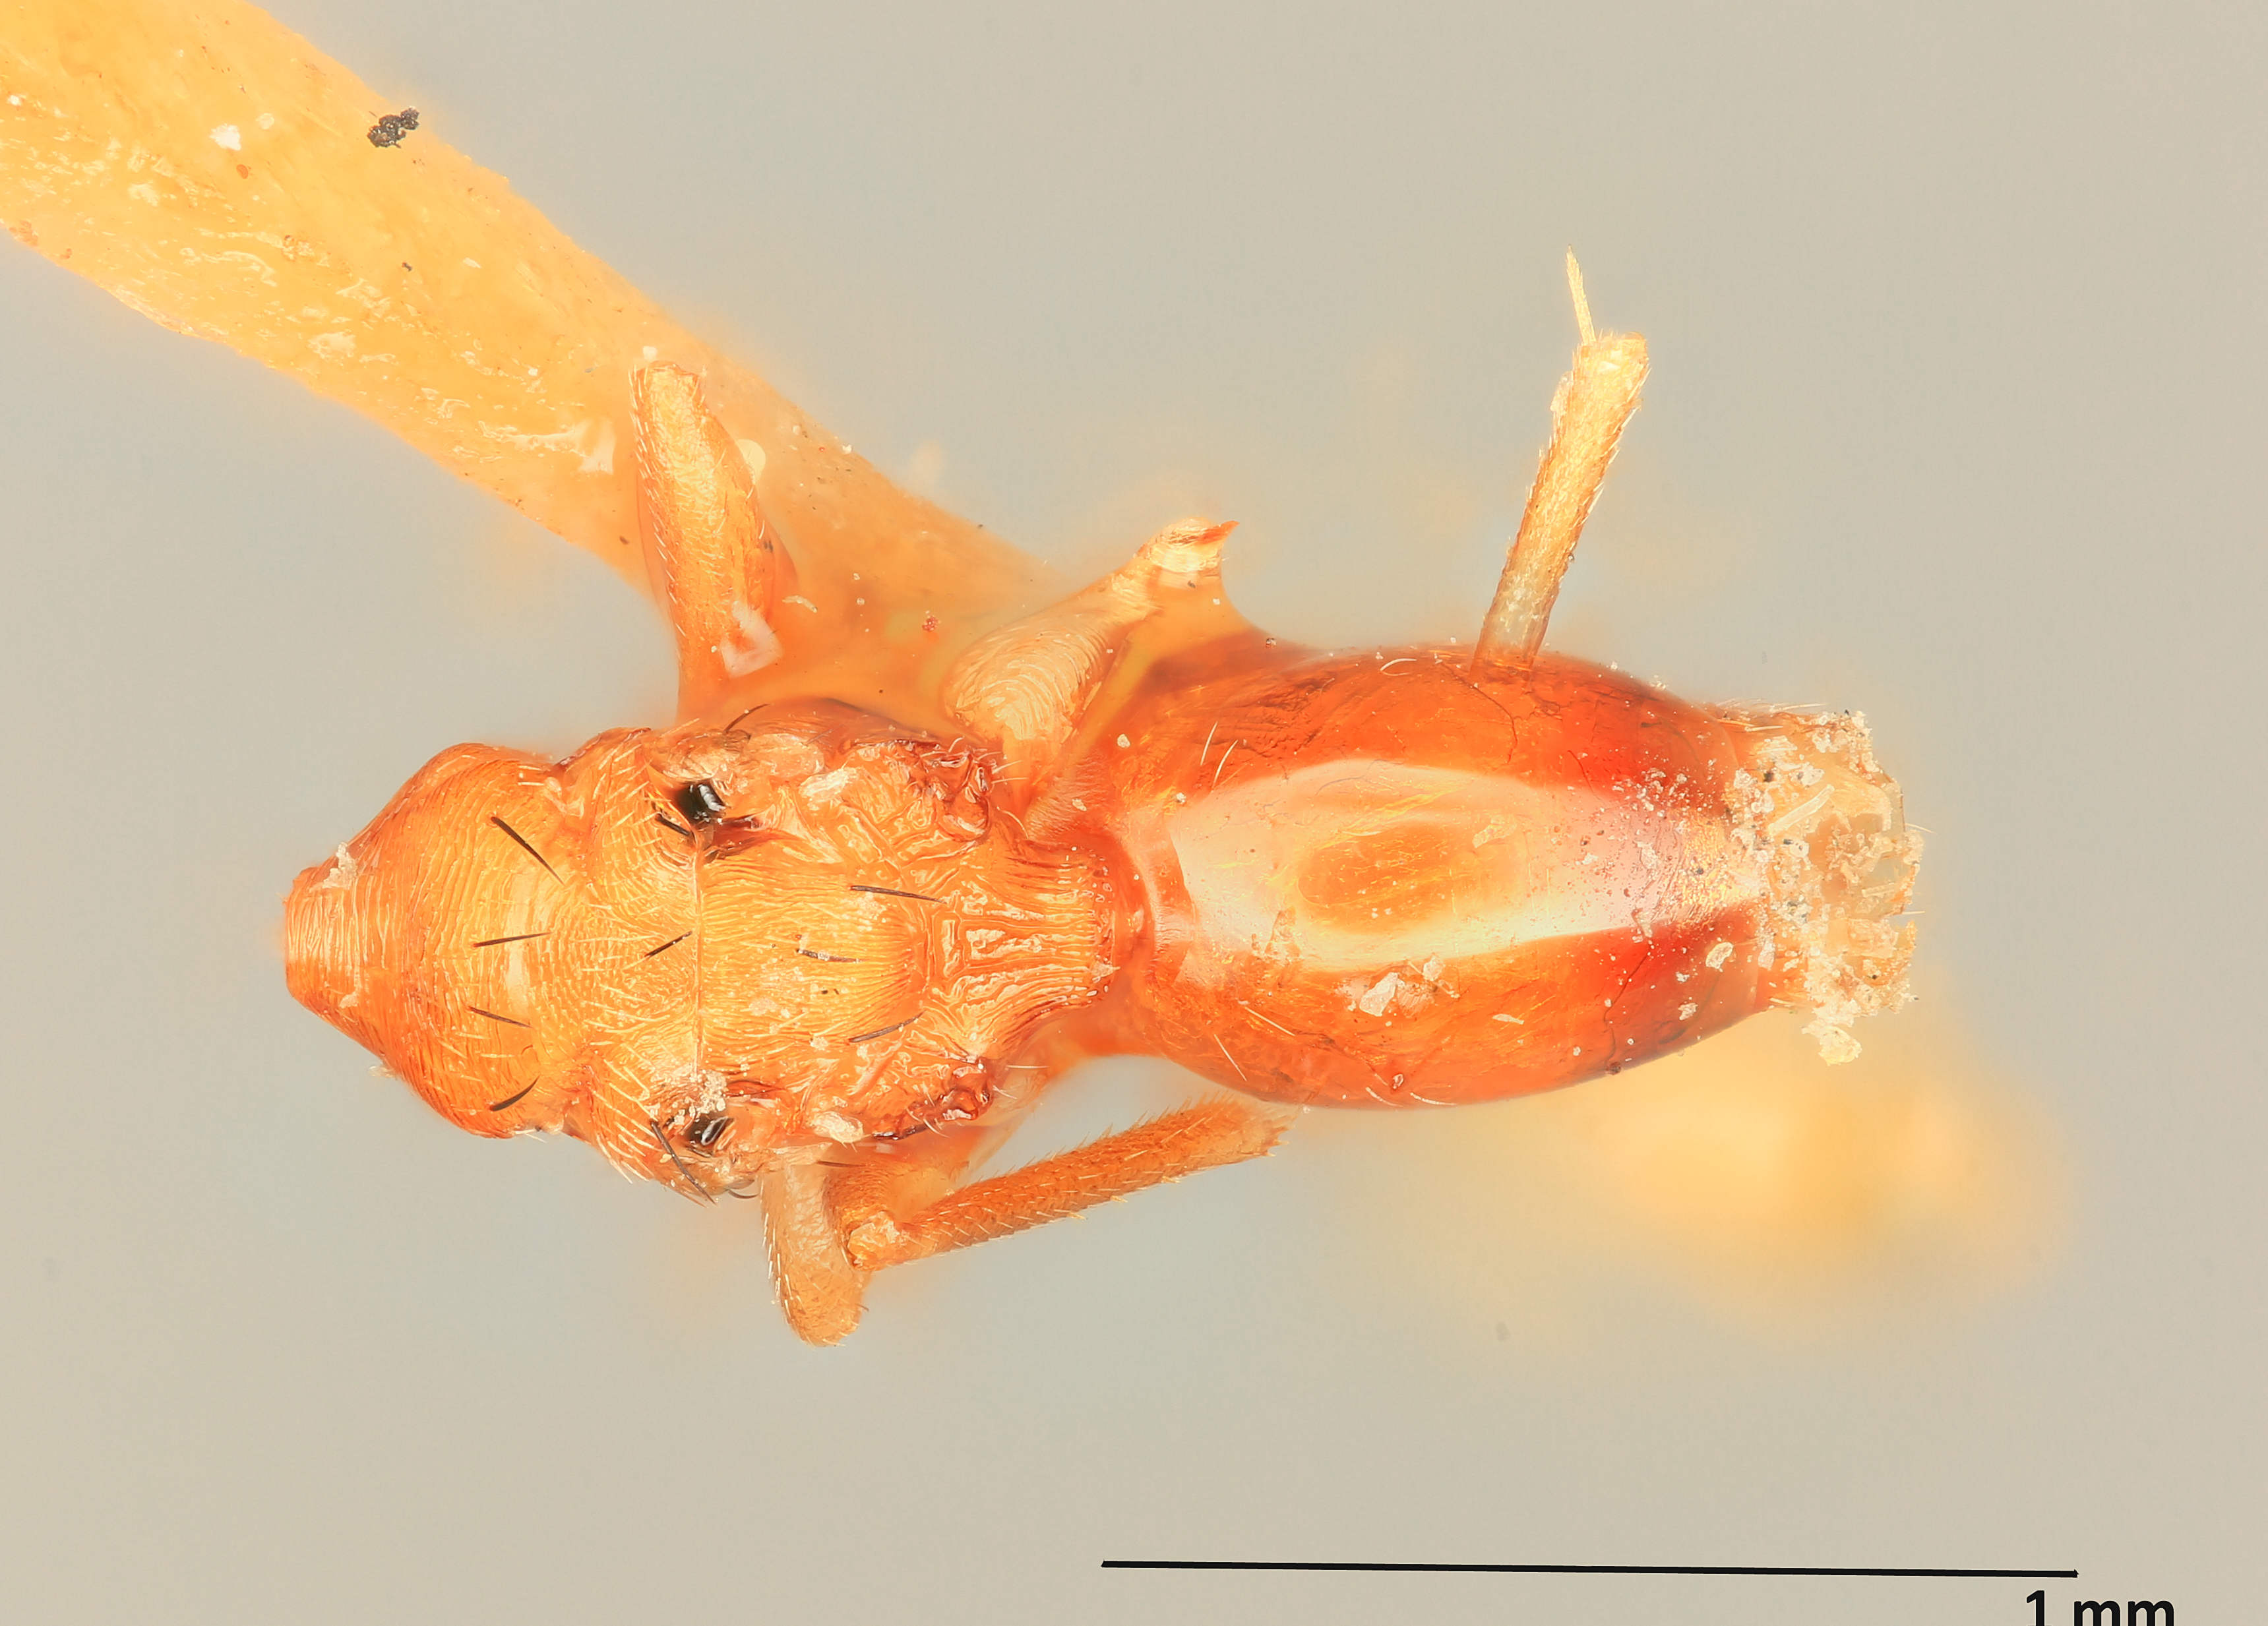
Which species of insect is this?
Spalangiolaelaps argenticoxa
